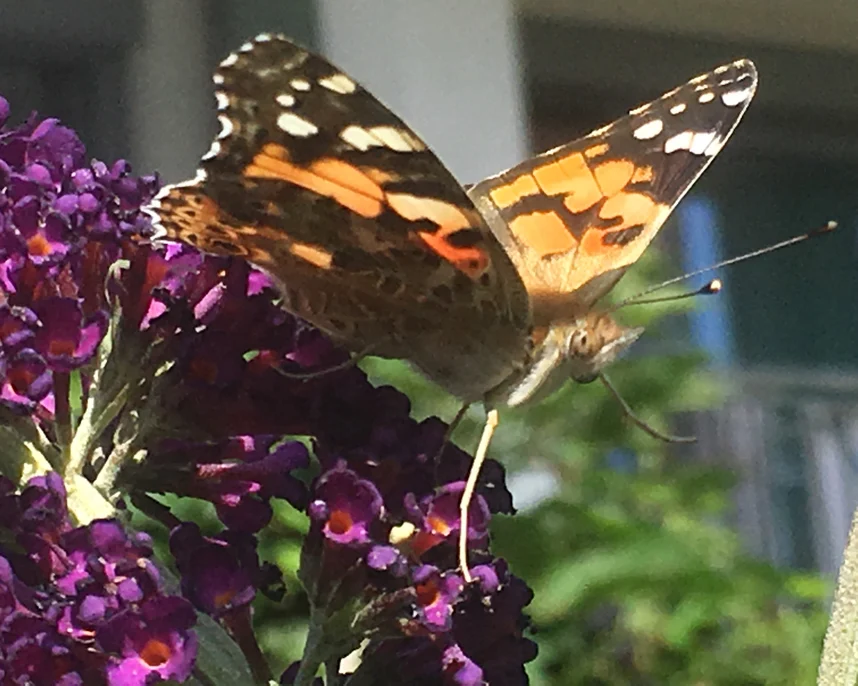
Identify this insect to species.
Vanessa cardui
